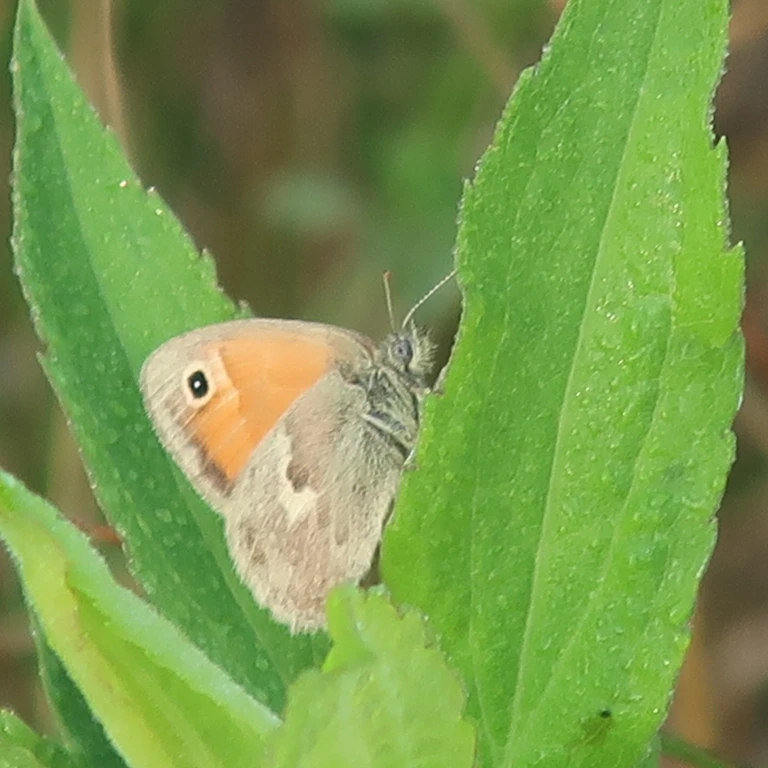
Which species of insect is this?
Coenonympha pamphilus
